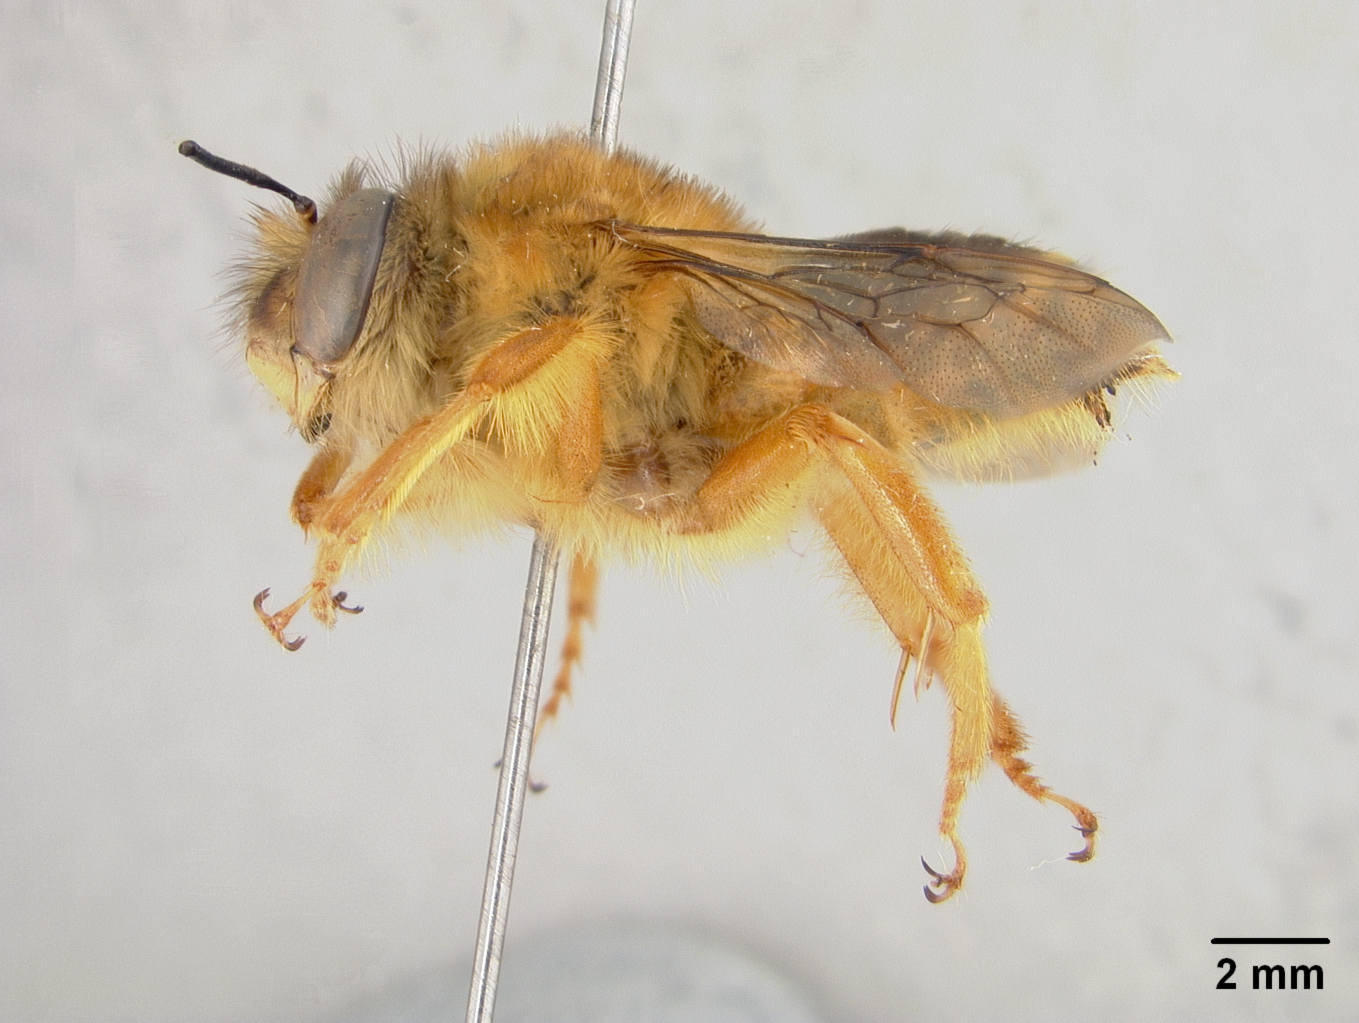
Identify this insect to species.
Pachymelus ratsiraka
